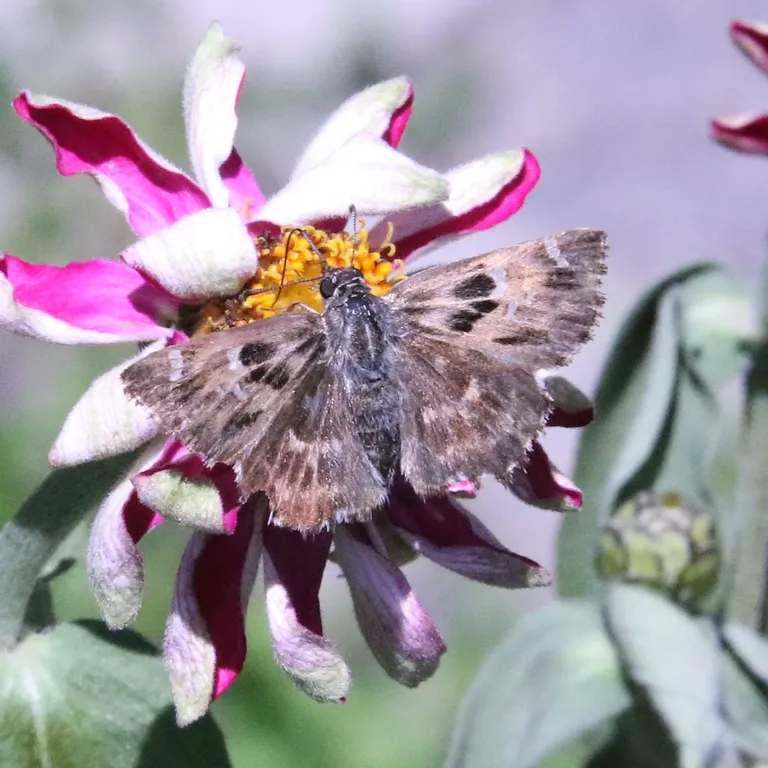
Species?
Carcharodus alceae
